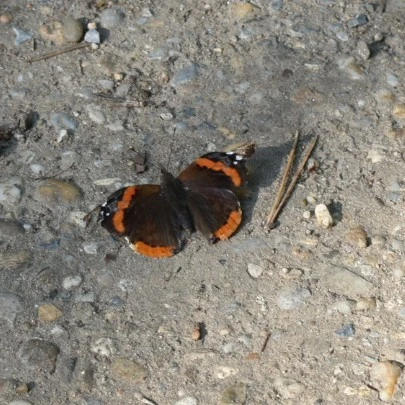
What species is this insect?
Vanessa atalanta
